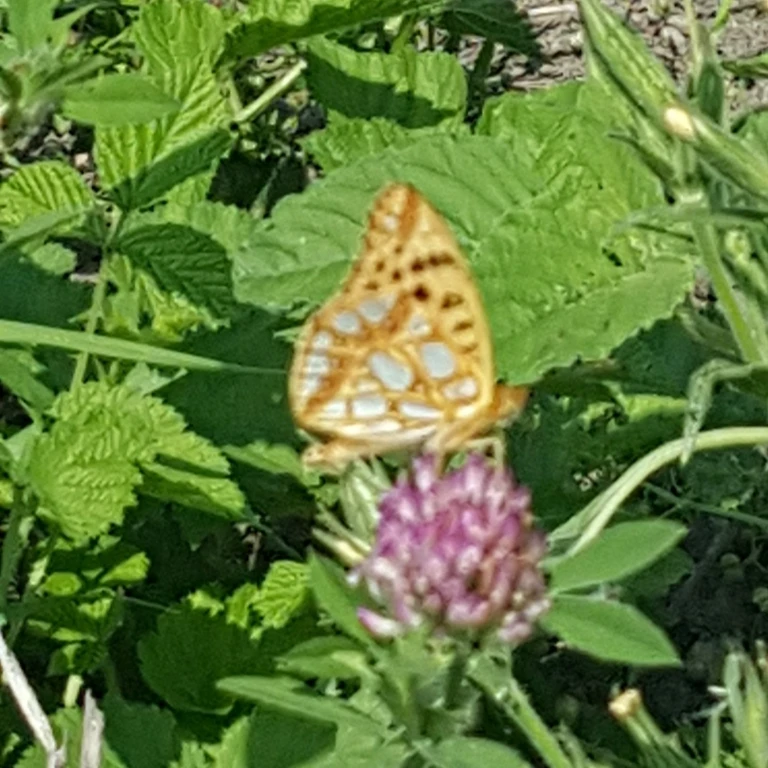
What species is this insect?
Issoria lathonia
